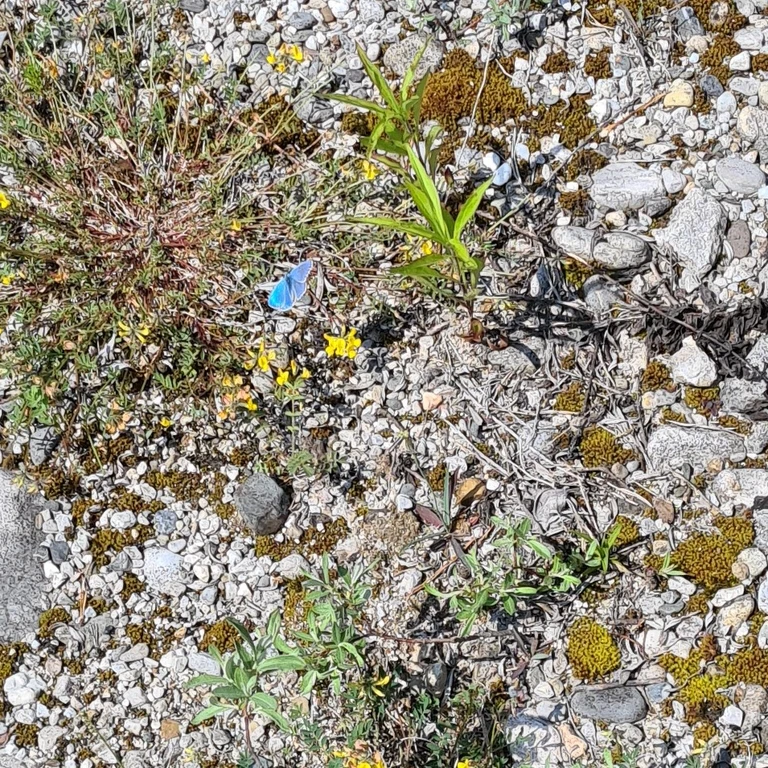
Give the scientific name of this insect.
Lysandra bellargus
